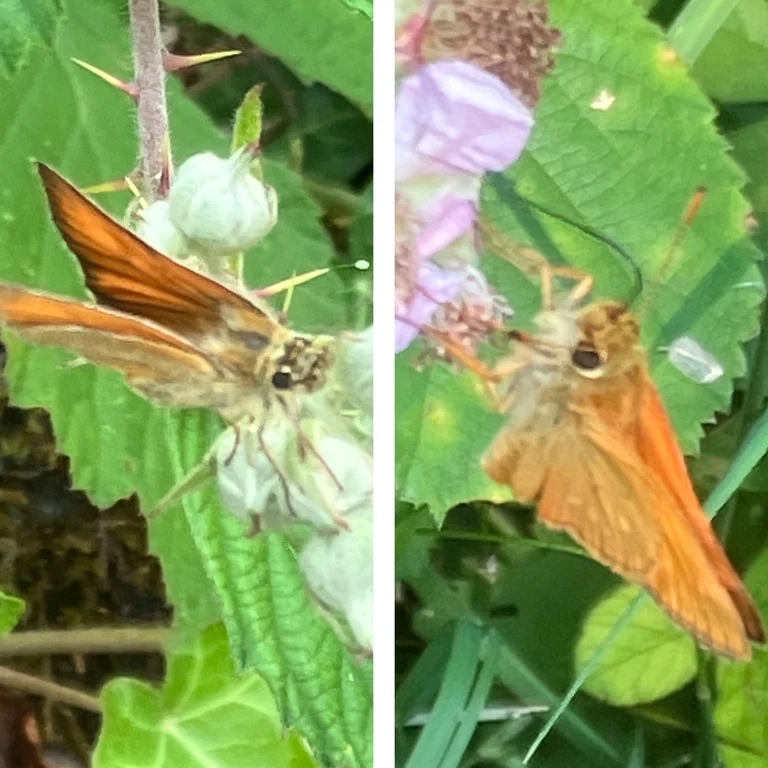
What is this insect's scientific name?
Ochlodes sylvanus (also Ochlodes venata)
